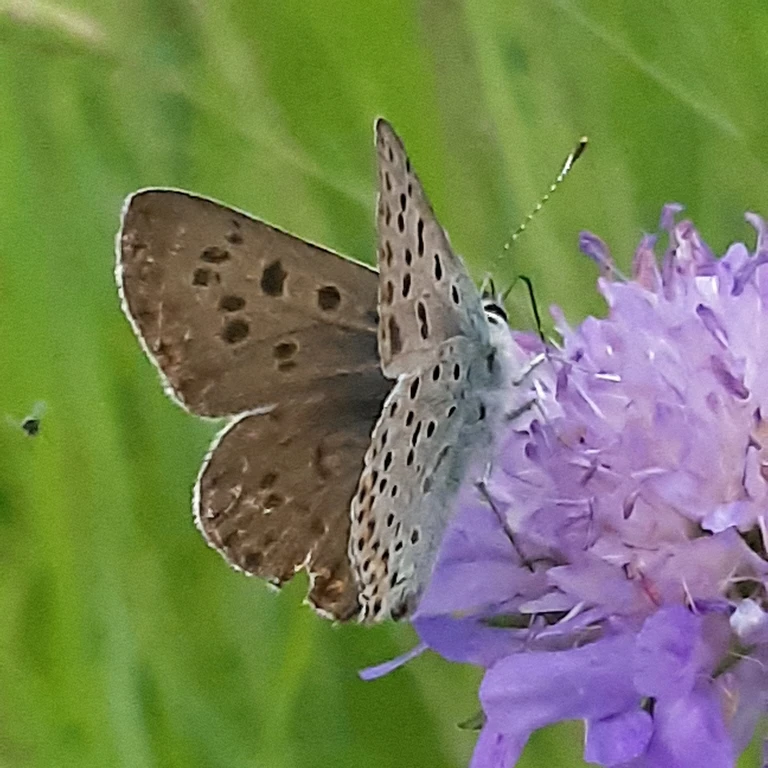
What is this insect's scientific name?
Lycaena tityrus (also Loweia tityrus)
